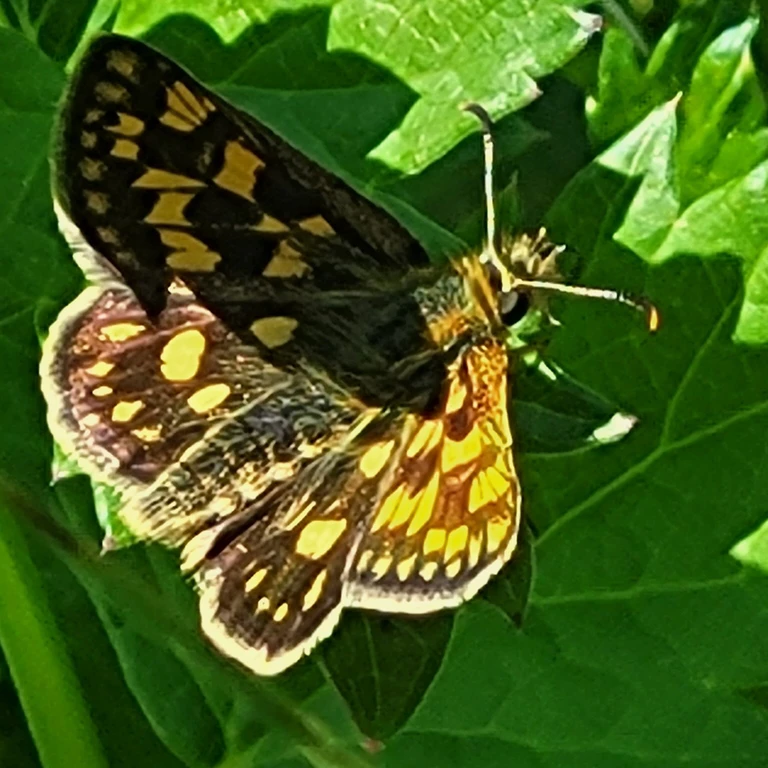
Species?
Carterocephalus palaemon
